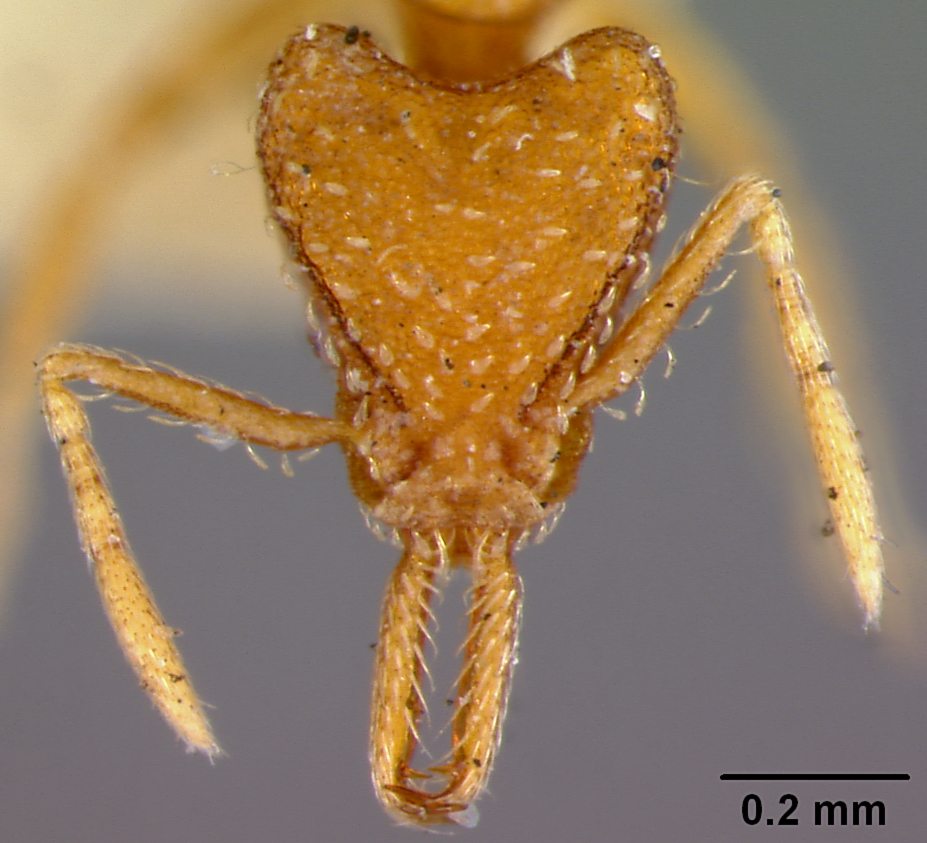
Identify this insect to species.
Strumigenys mixta
